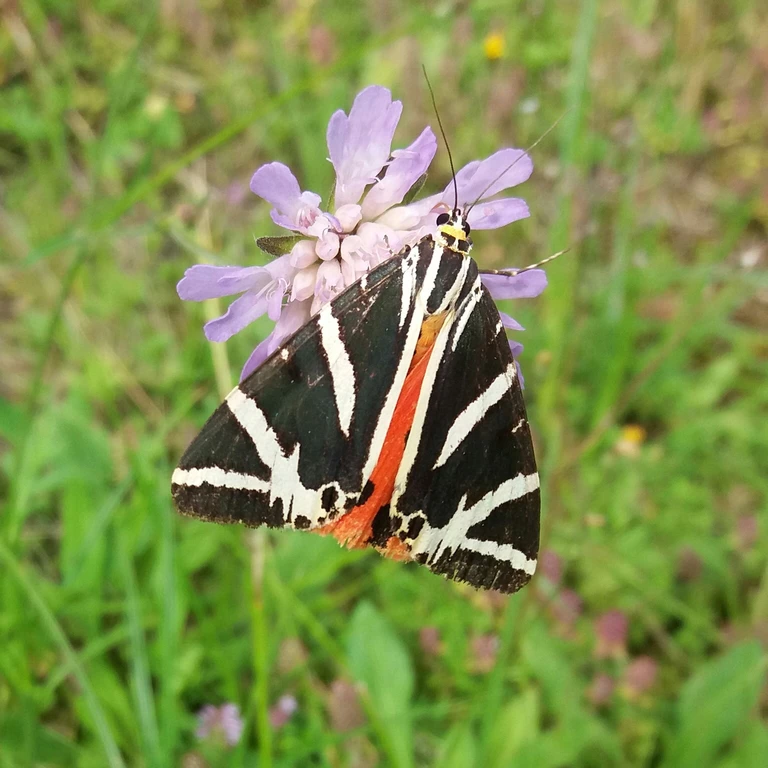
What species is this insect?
Euplagia quadripunctaria
